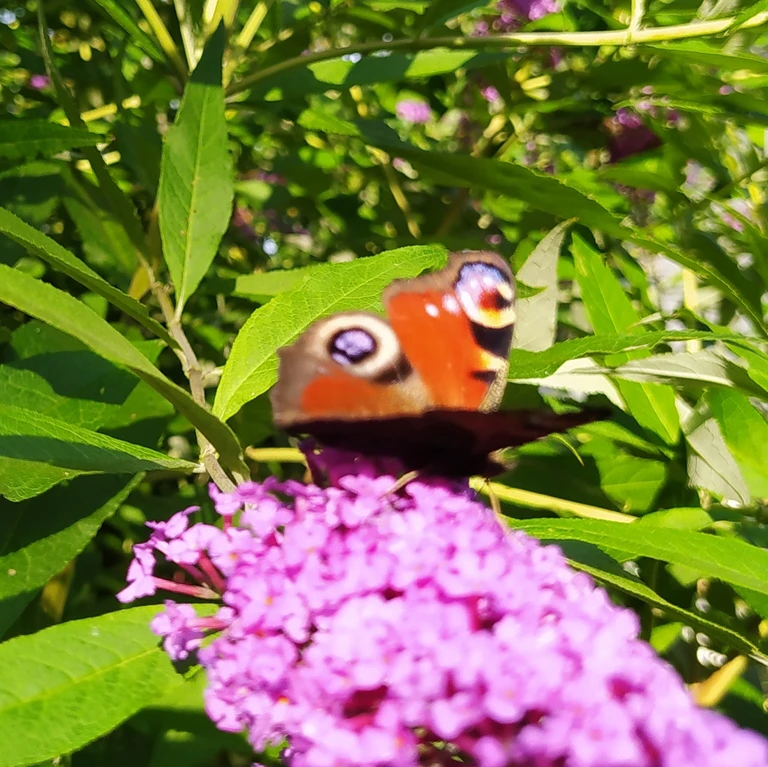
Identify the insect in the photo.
Aglais io
